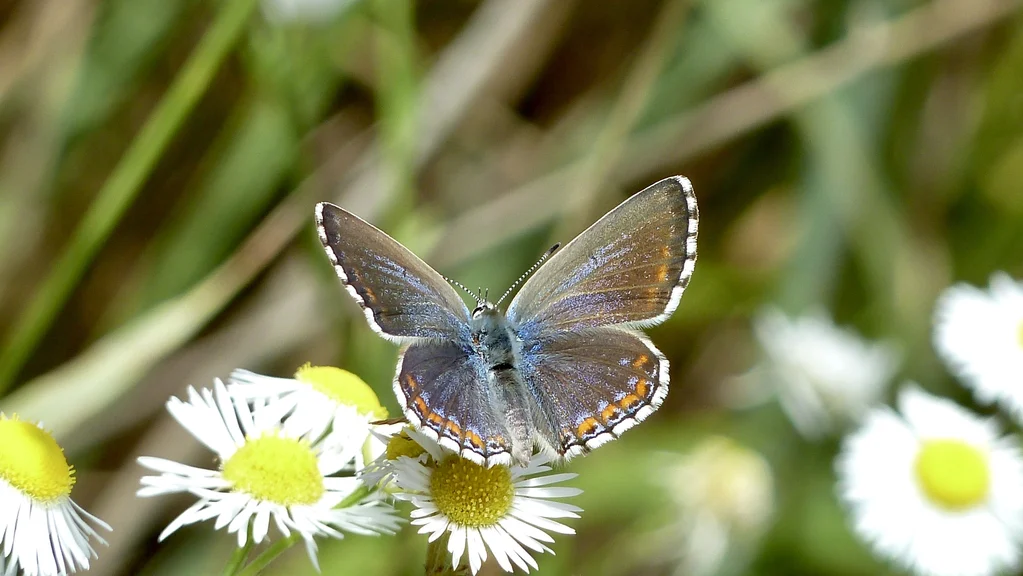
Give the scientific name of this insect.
Lysandra bellargus
